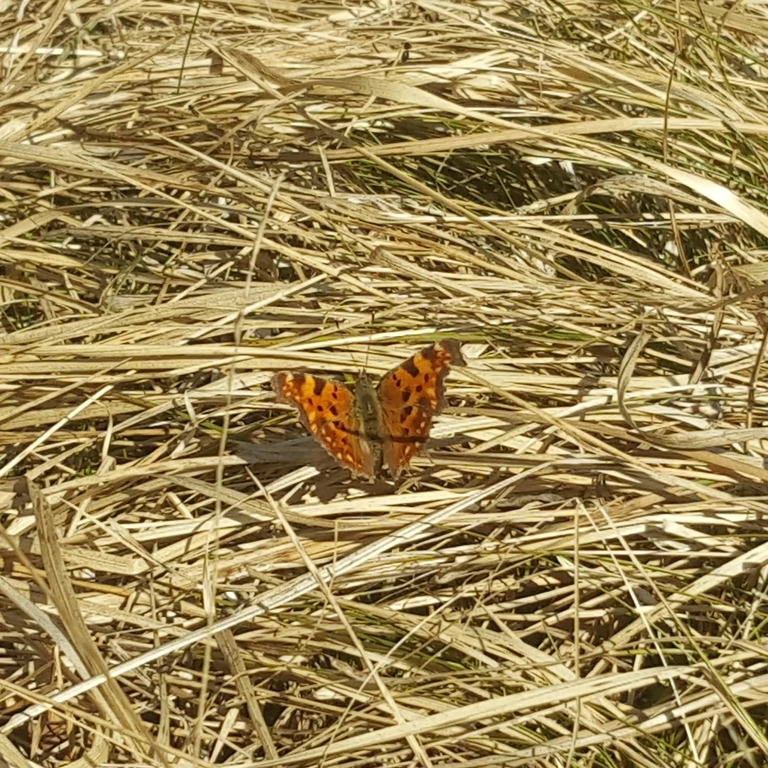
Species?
Polygonia c-album
